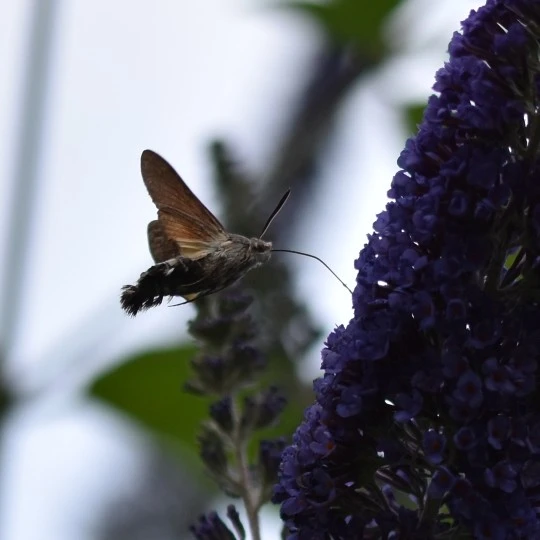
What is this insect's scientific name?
Macroglossum stellatarum
